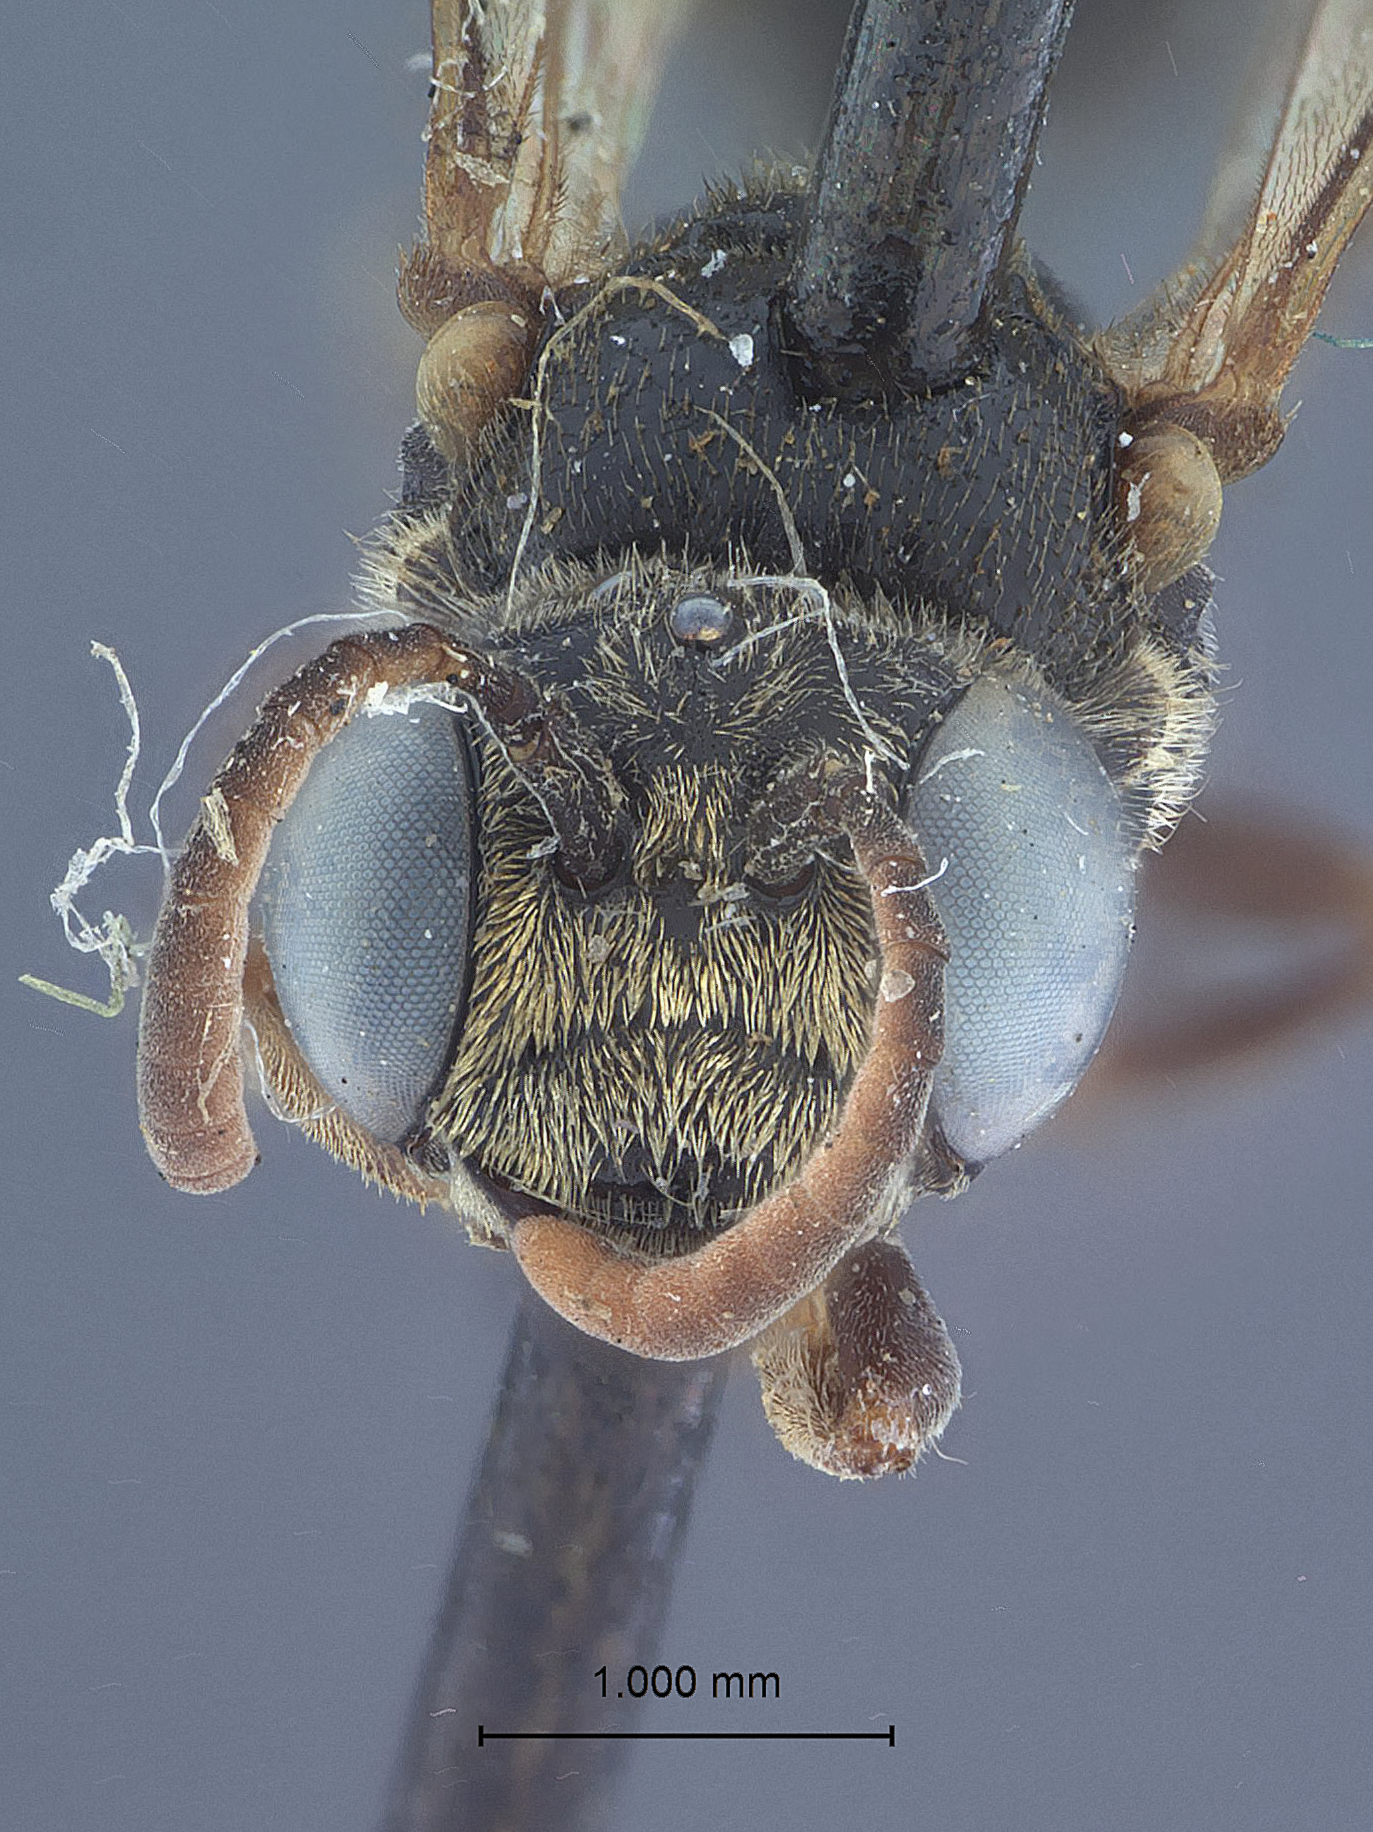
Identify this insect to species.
Mimesa perplexa
